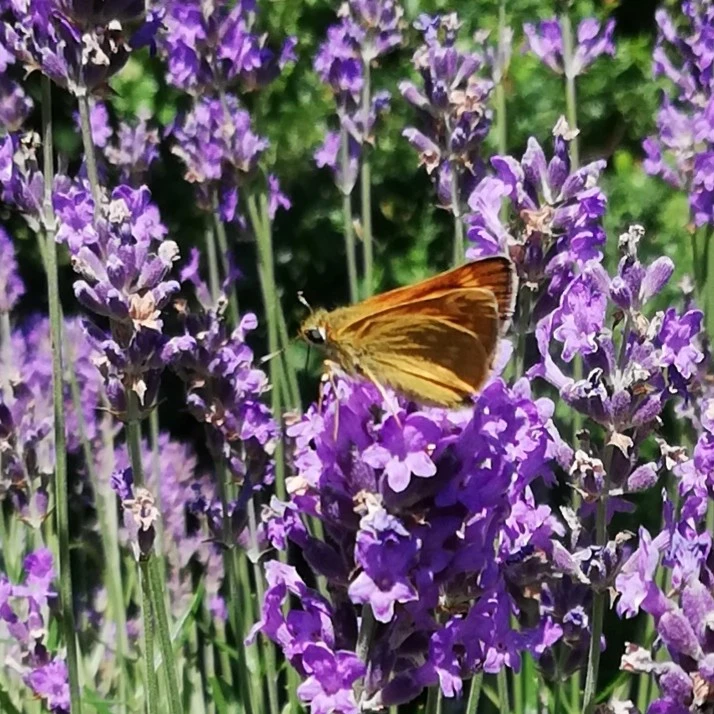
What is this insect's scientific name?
Ochlodes sylvanus (also Ochlodes venata)
